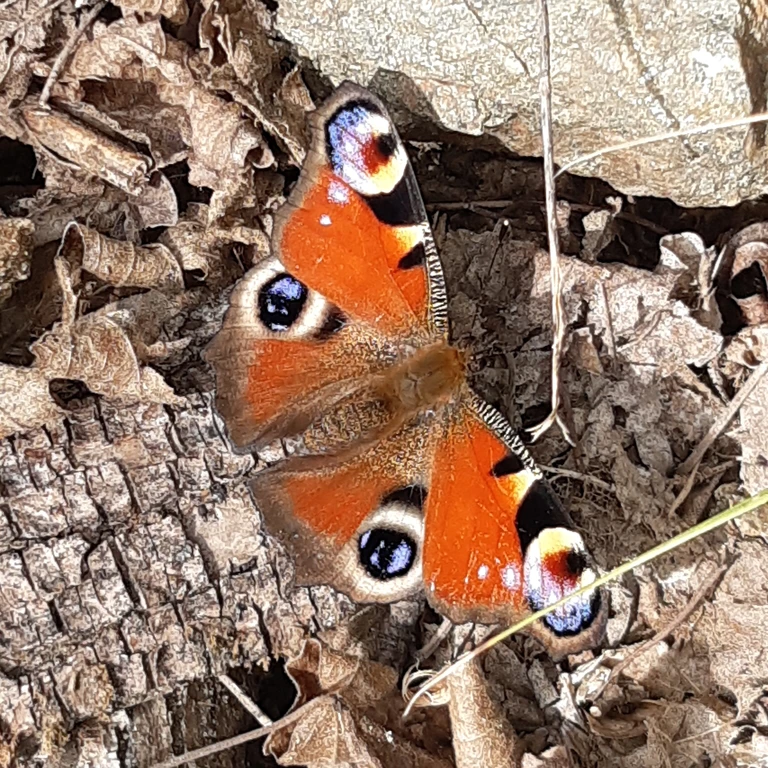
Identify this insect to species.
Aglais io
